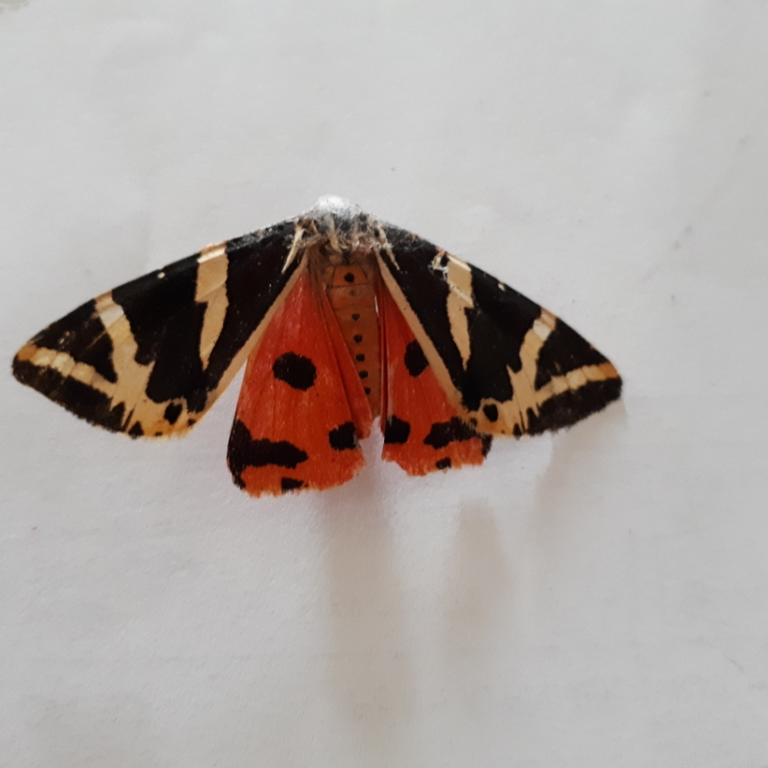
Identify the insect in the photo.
Euplagia quadripunctaria
